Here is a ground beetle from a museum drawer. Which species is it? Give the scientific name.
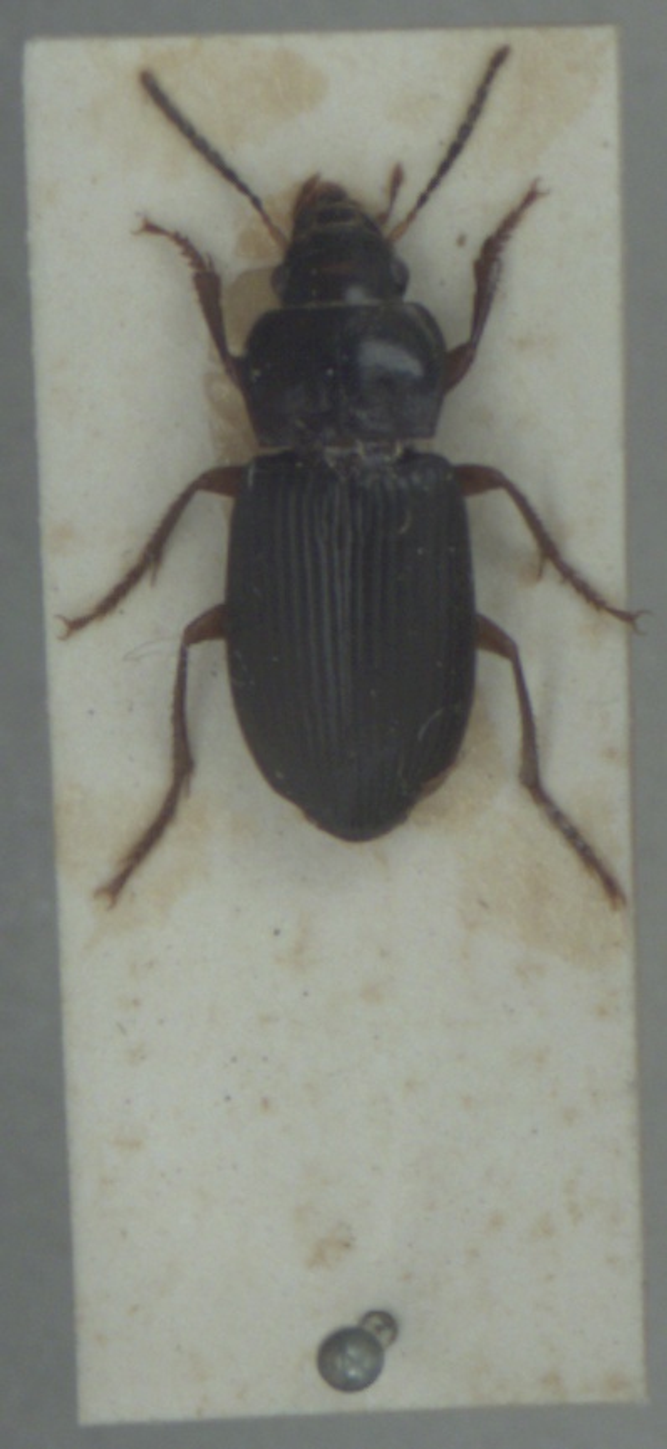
Anisodactylus binotatus
